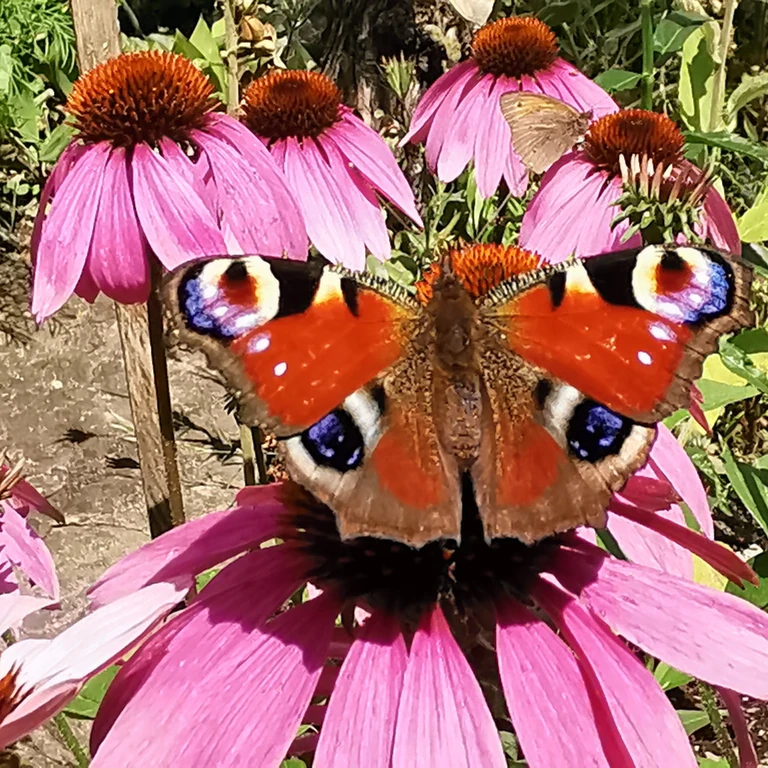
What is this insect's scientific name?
Aglais io
